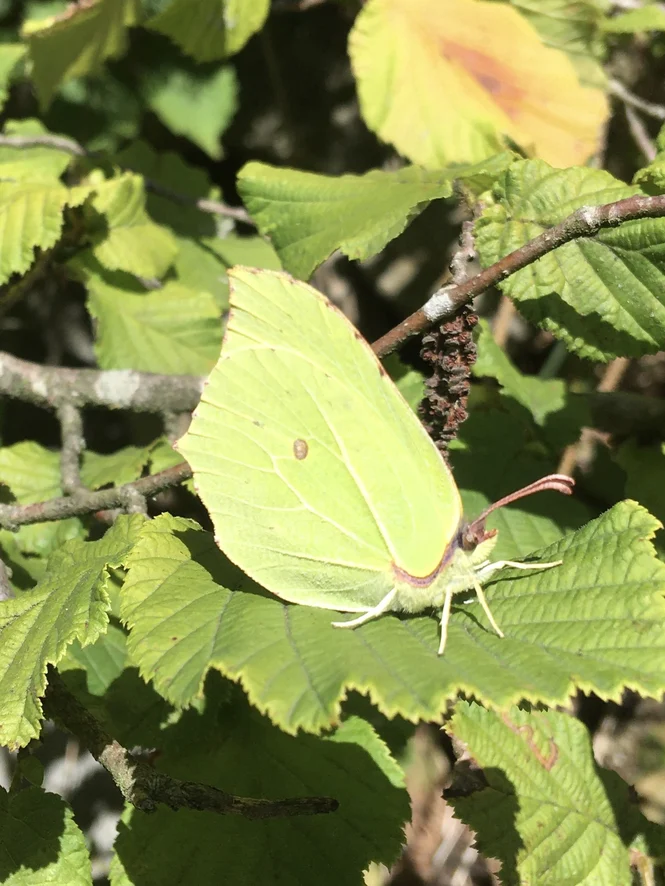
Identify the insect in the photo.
Gonepteryx rhamni
